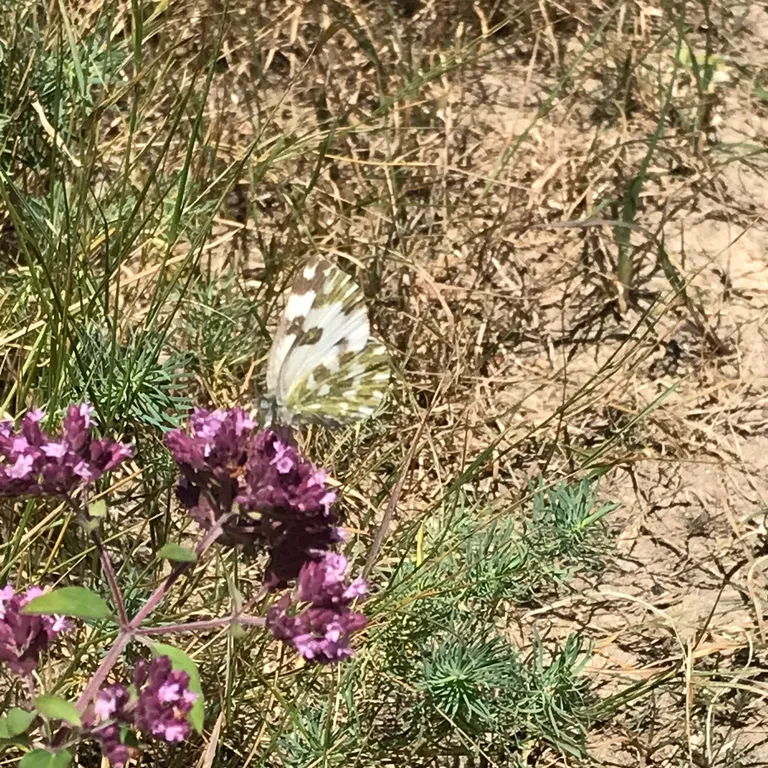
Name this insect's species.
Pontia edusa
